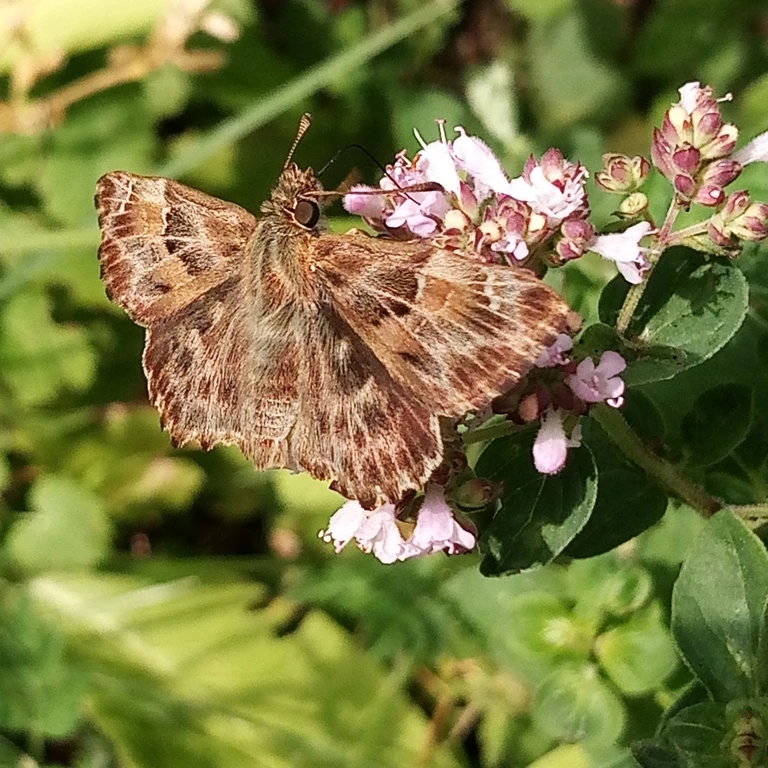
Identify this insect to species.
Carcharodus alceae
